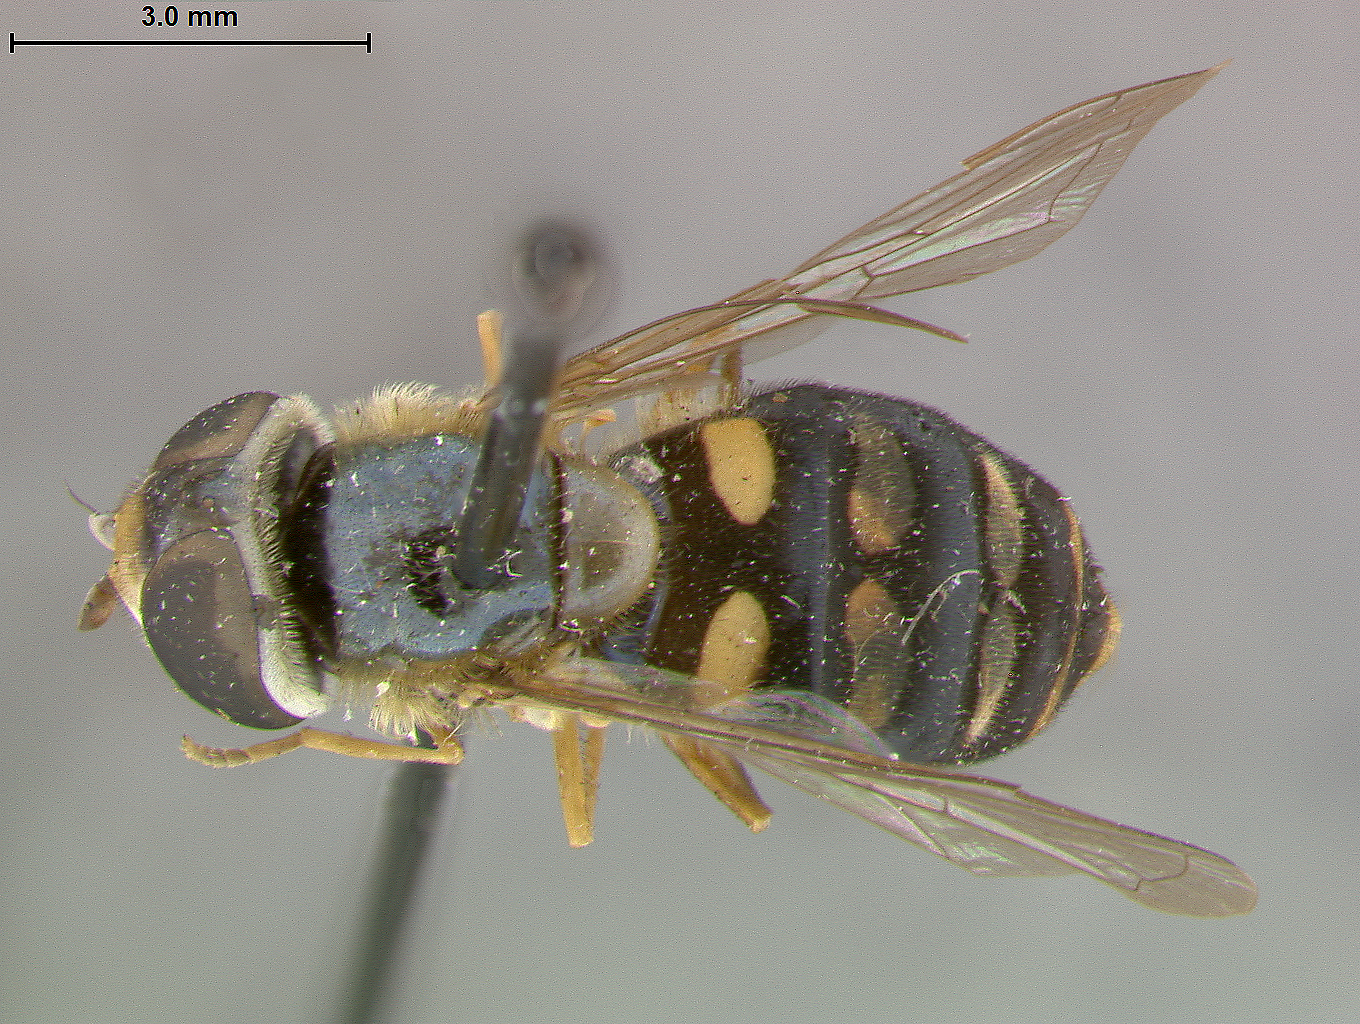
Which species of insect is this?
Metasyrphus depressus
